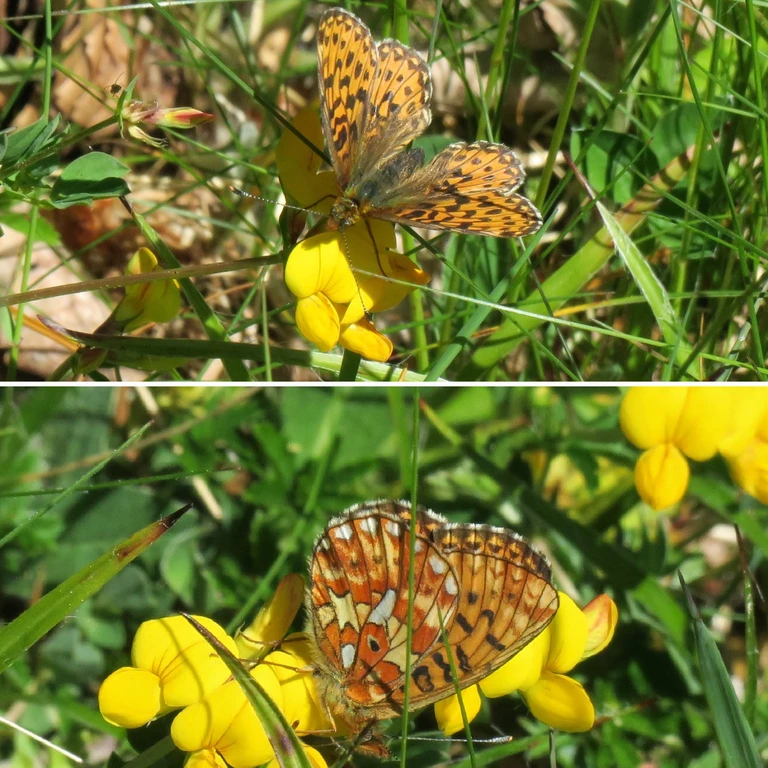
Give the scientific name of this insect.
Boloria euphrosyne (also Clossiana euphrosyne)
